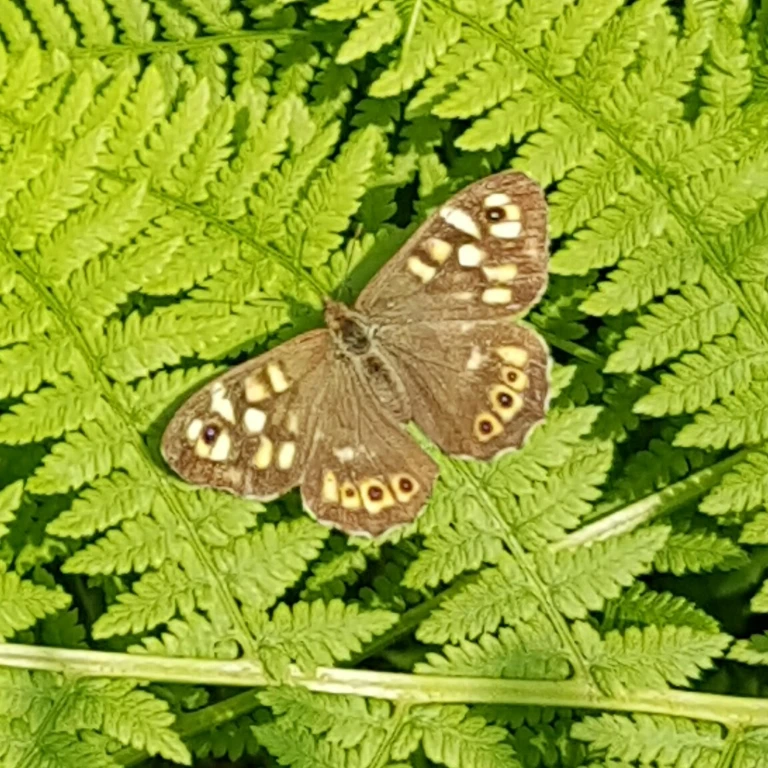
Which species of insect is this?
Pararge aegeria
